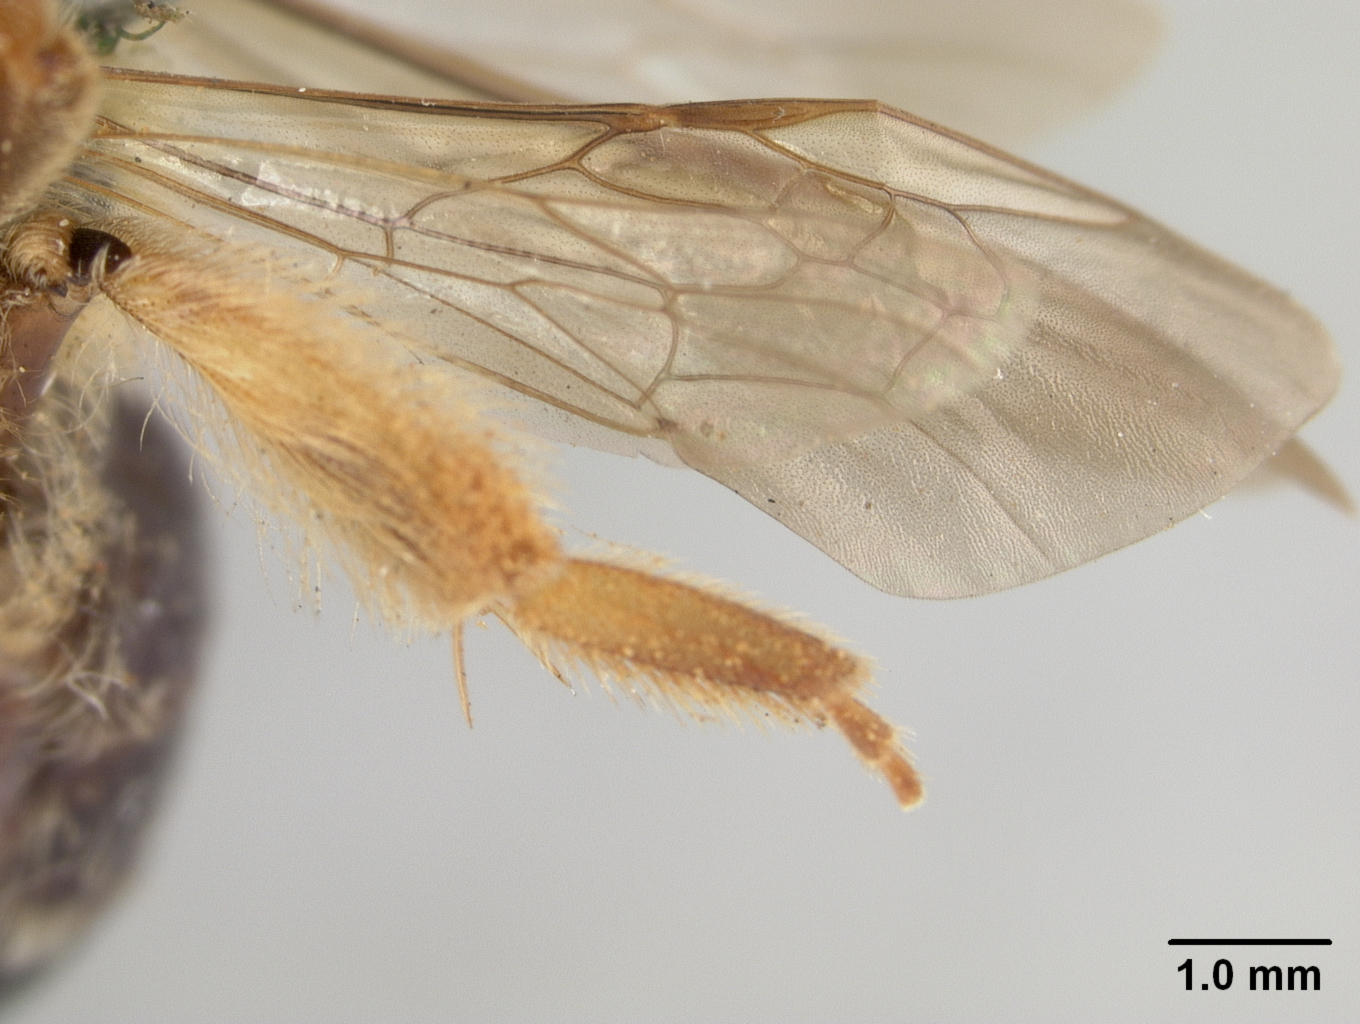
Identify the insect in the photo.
Andrena nitidior
